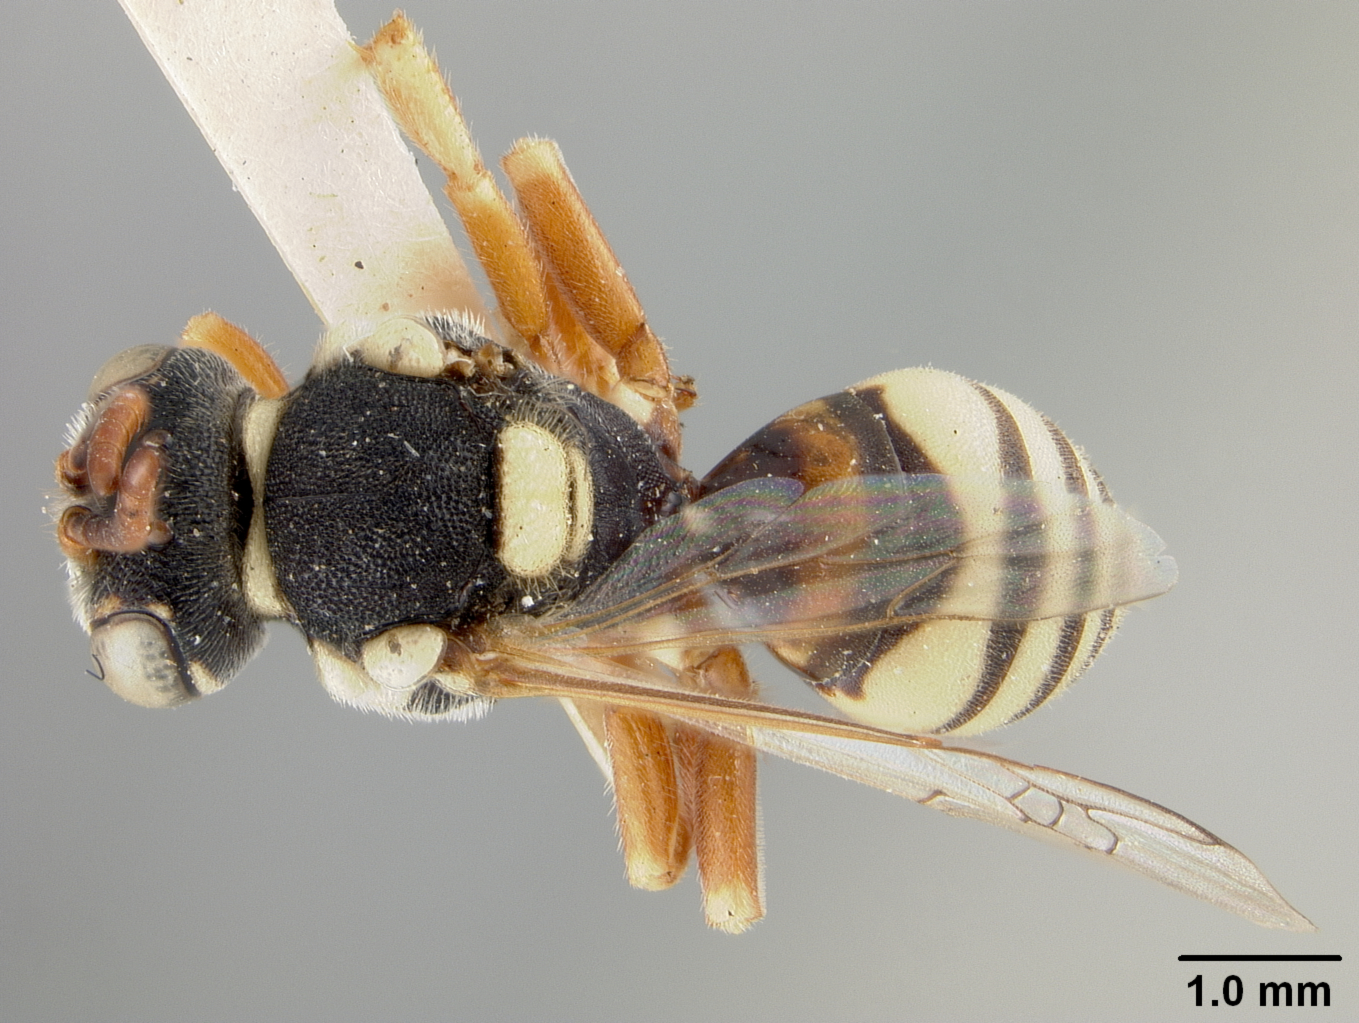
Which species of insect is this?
Nomada antonita
